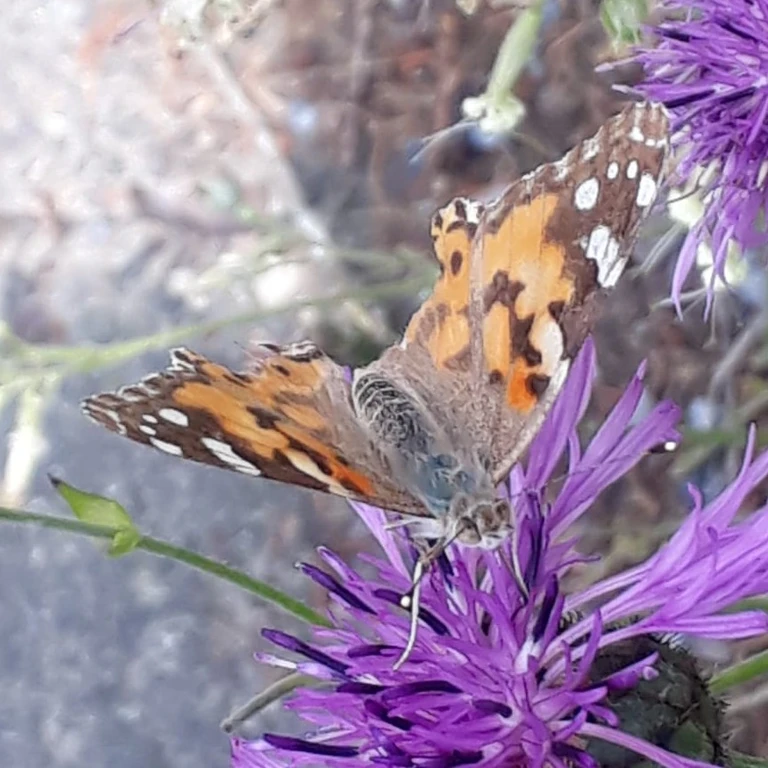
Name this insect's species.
Vanessa cardui
